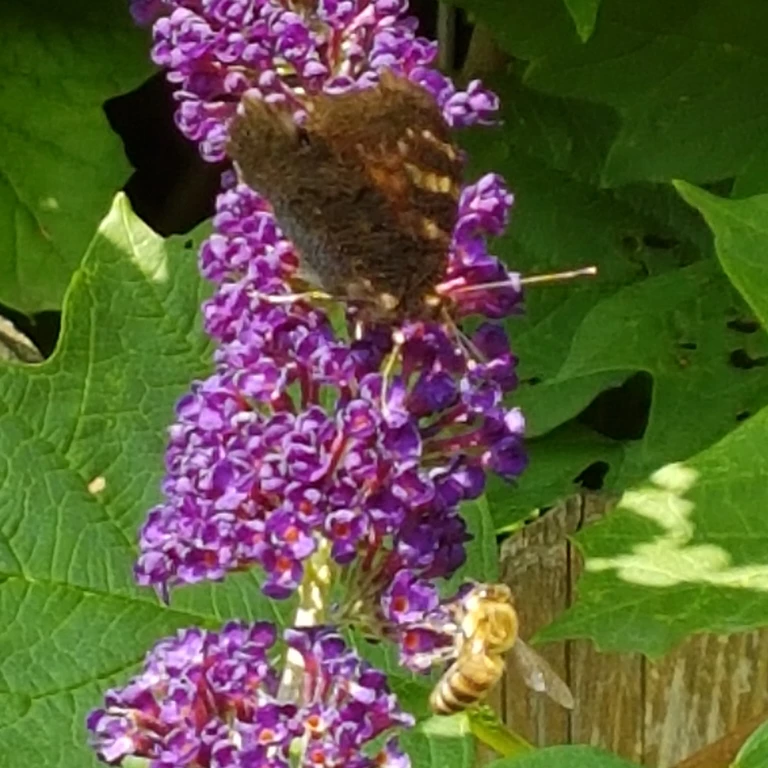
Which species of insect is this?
Aglais io
